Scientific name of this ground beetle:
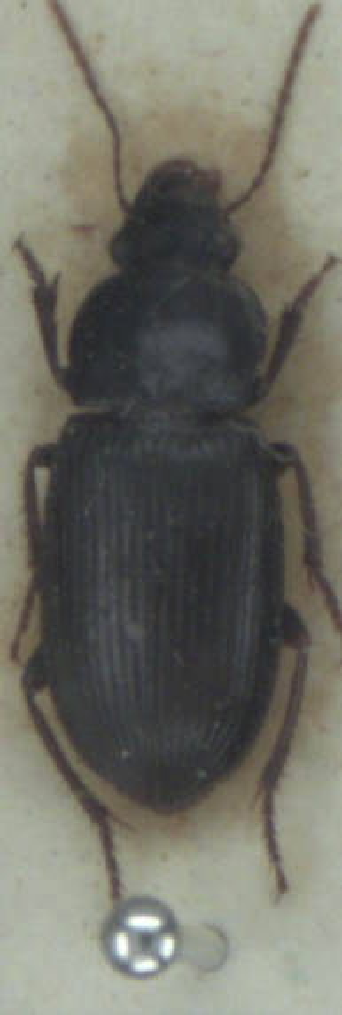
Harpalus tenebrosus
